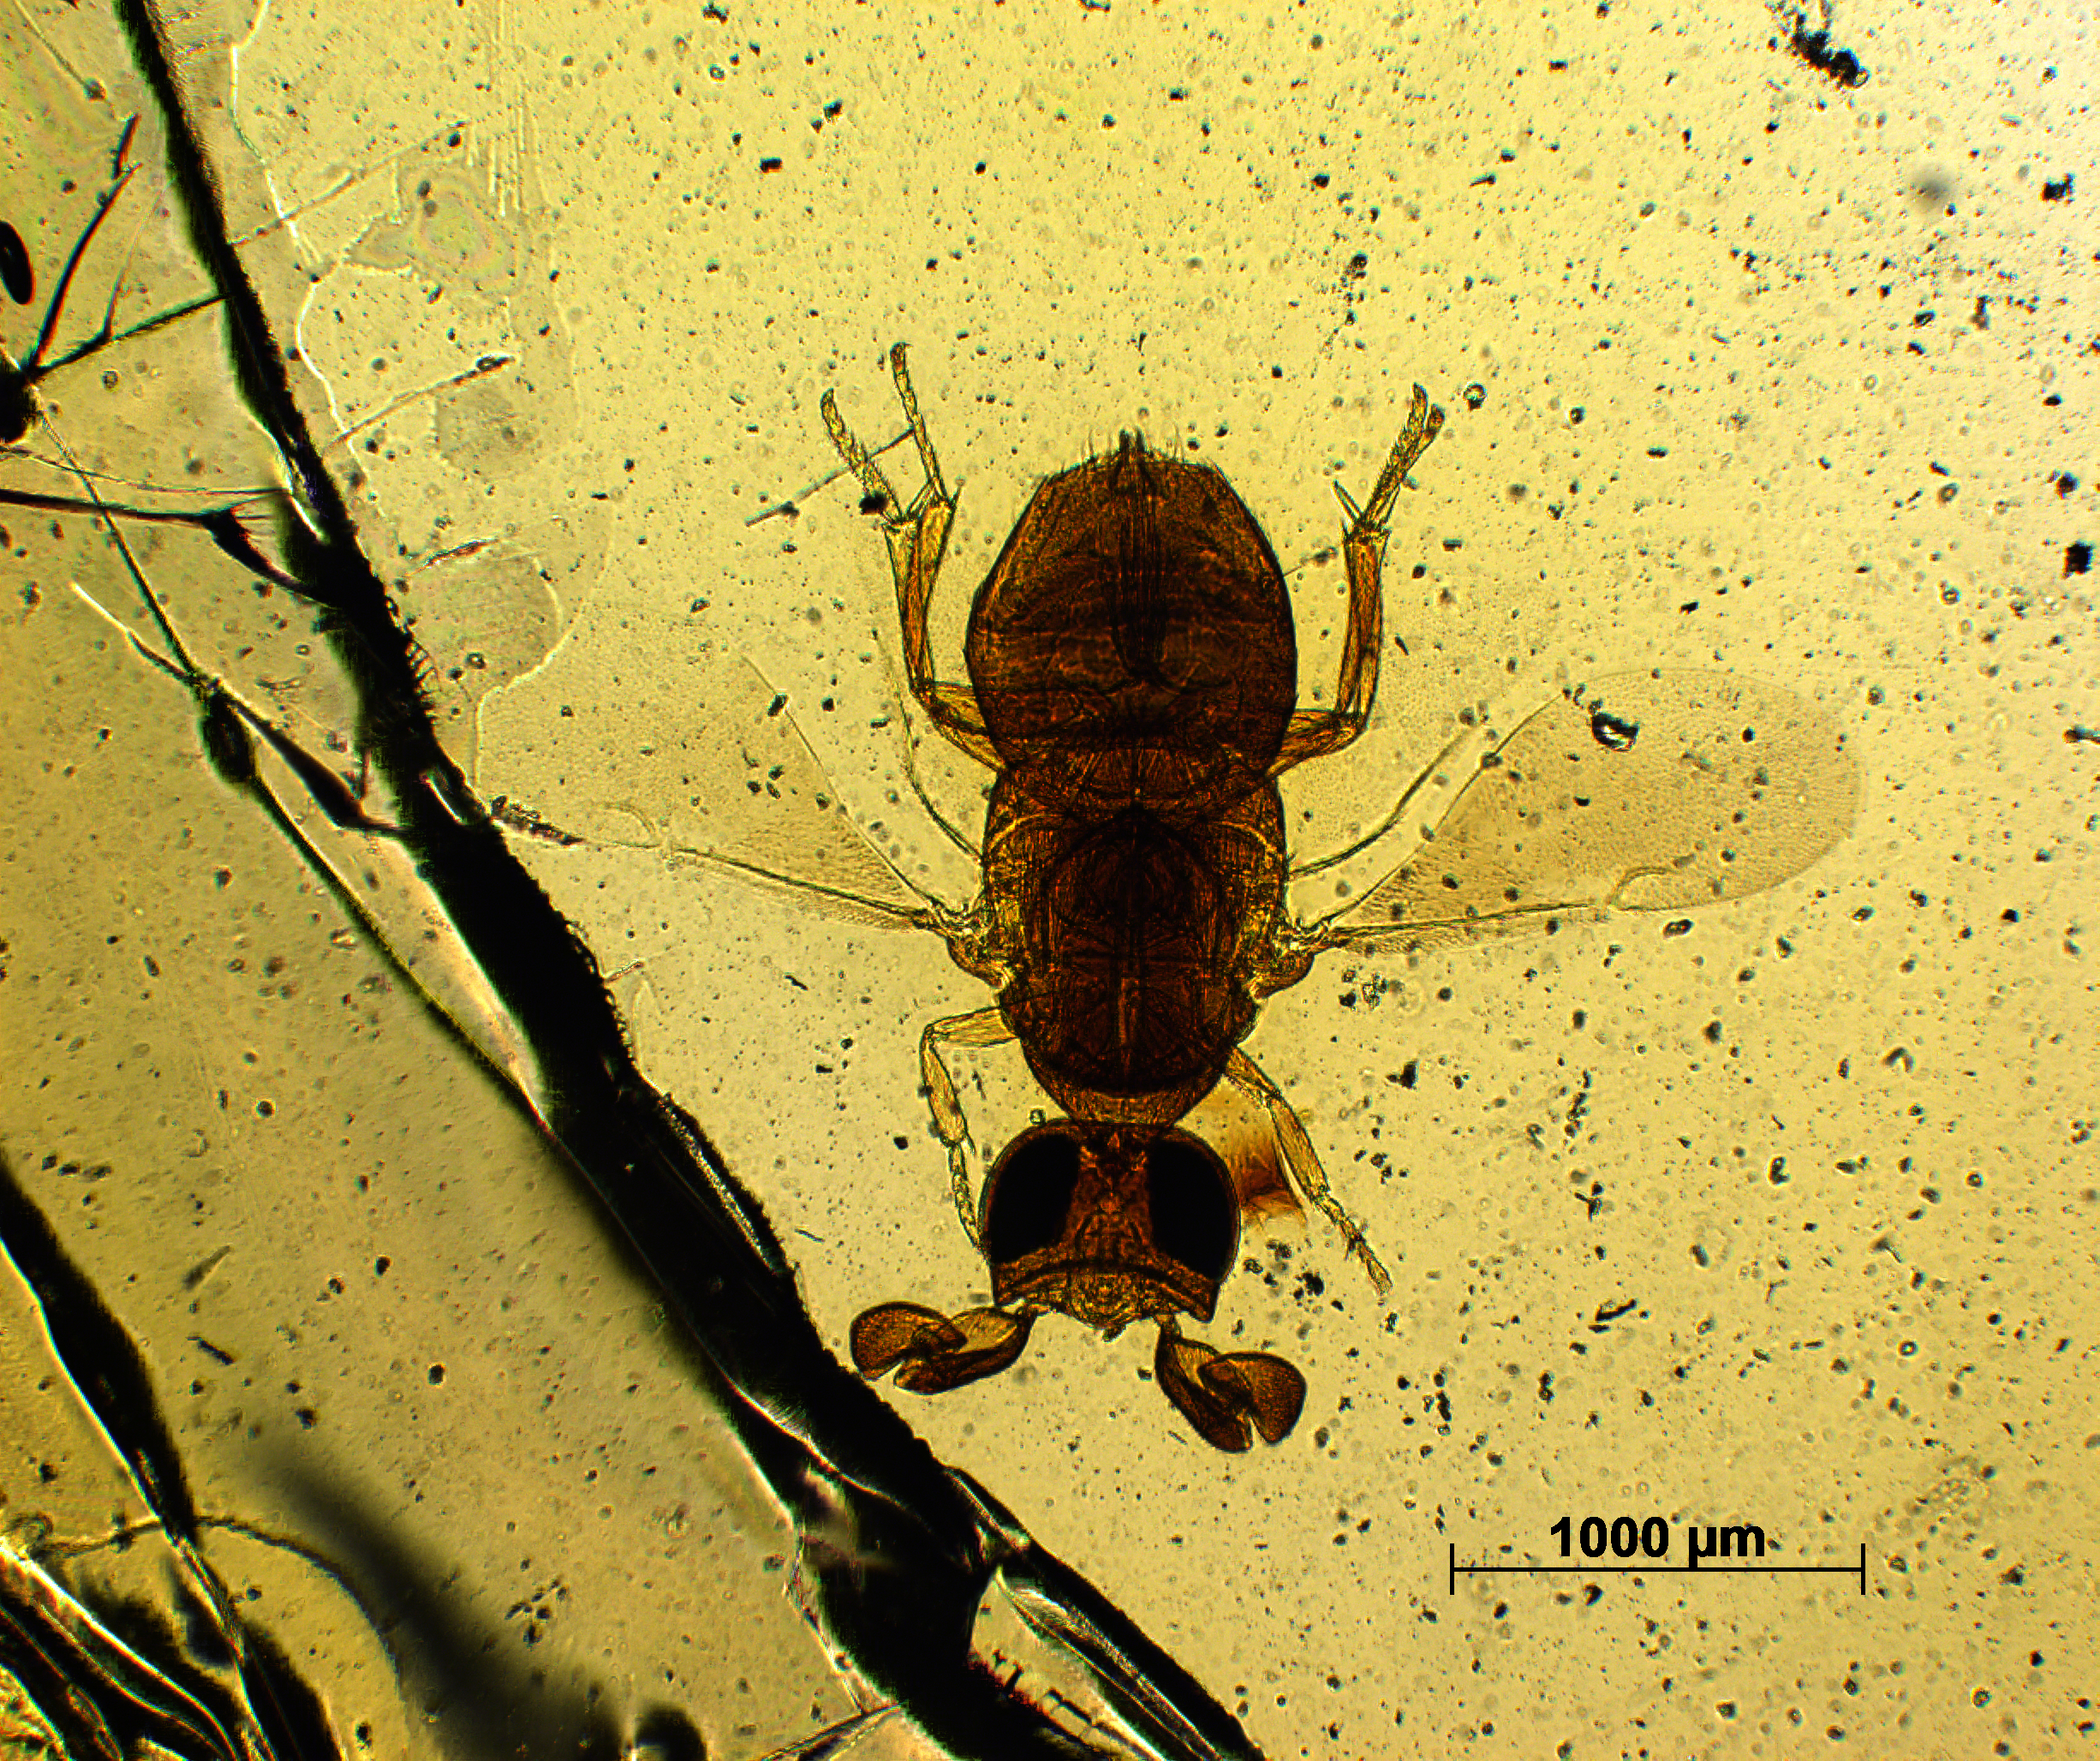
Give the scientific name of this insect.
Tropidophryne africana
